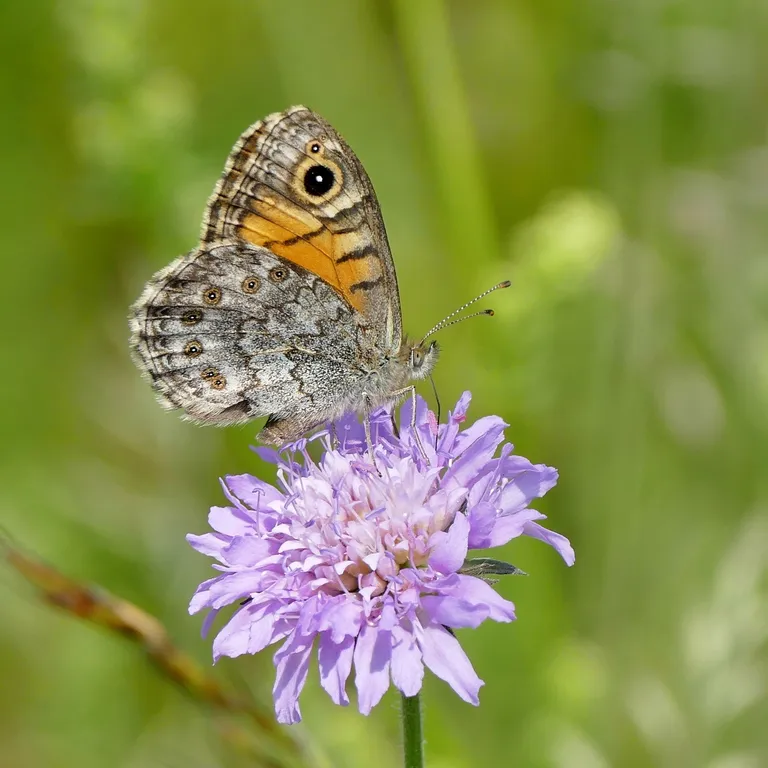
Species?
Lasiommata megera (also Pararge megera)
